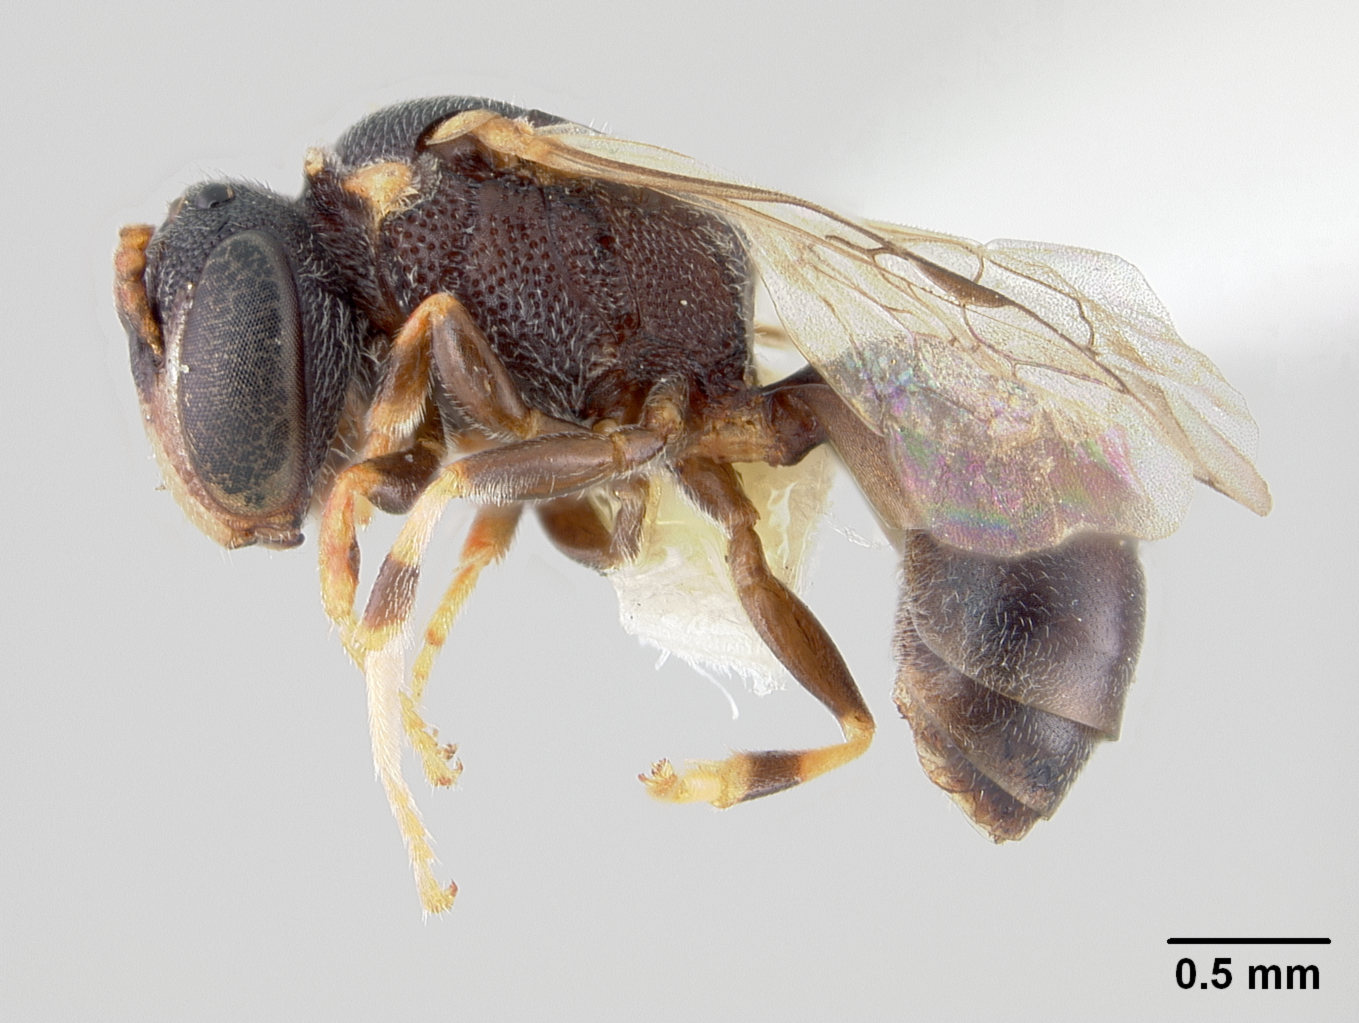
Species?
Prosopis knabi
